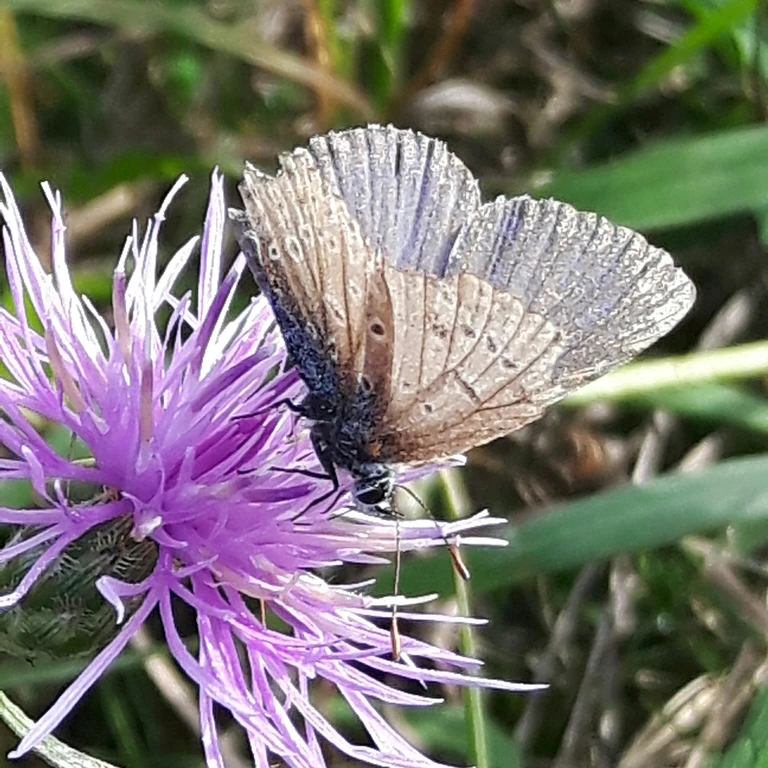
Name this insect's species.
Polyommatus icarus
